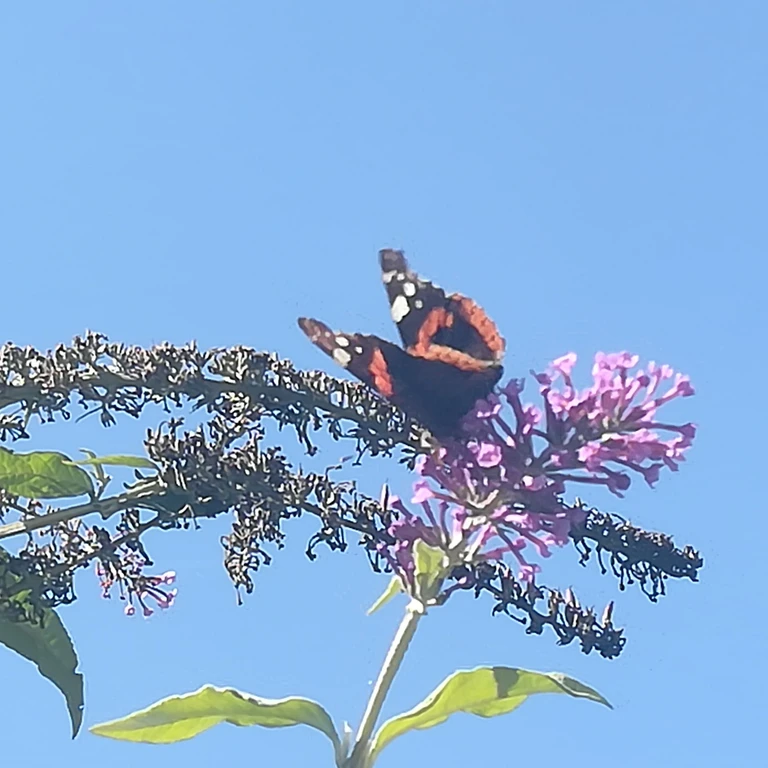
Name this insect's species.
Vanessa atalanta
